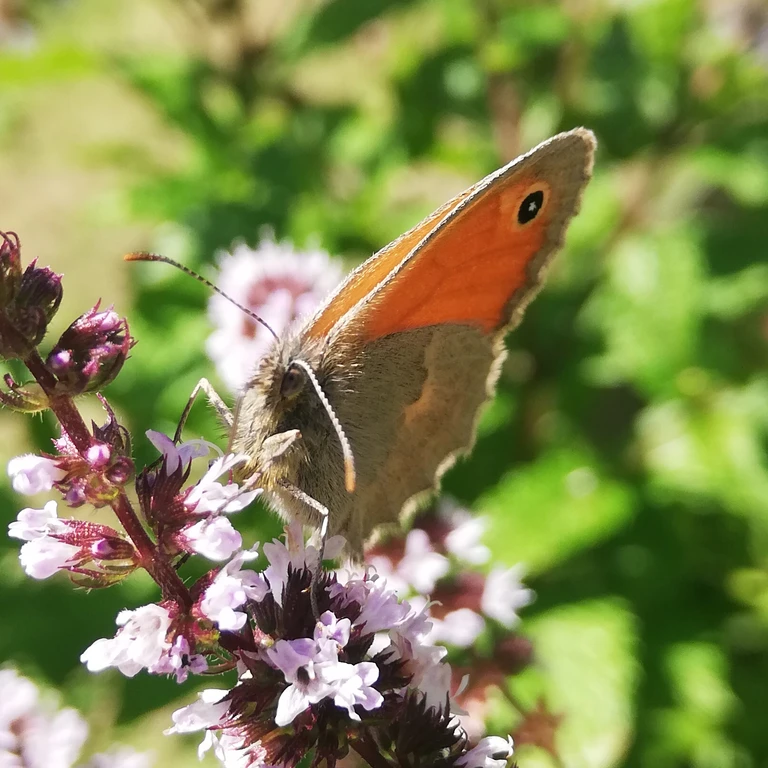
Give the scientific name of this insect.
Coenonympha pamphilus
